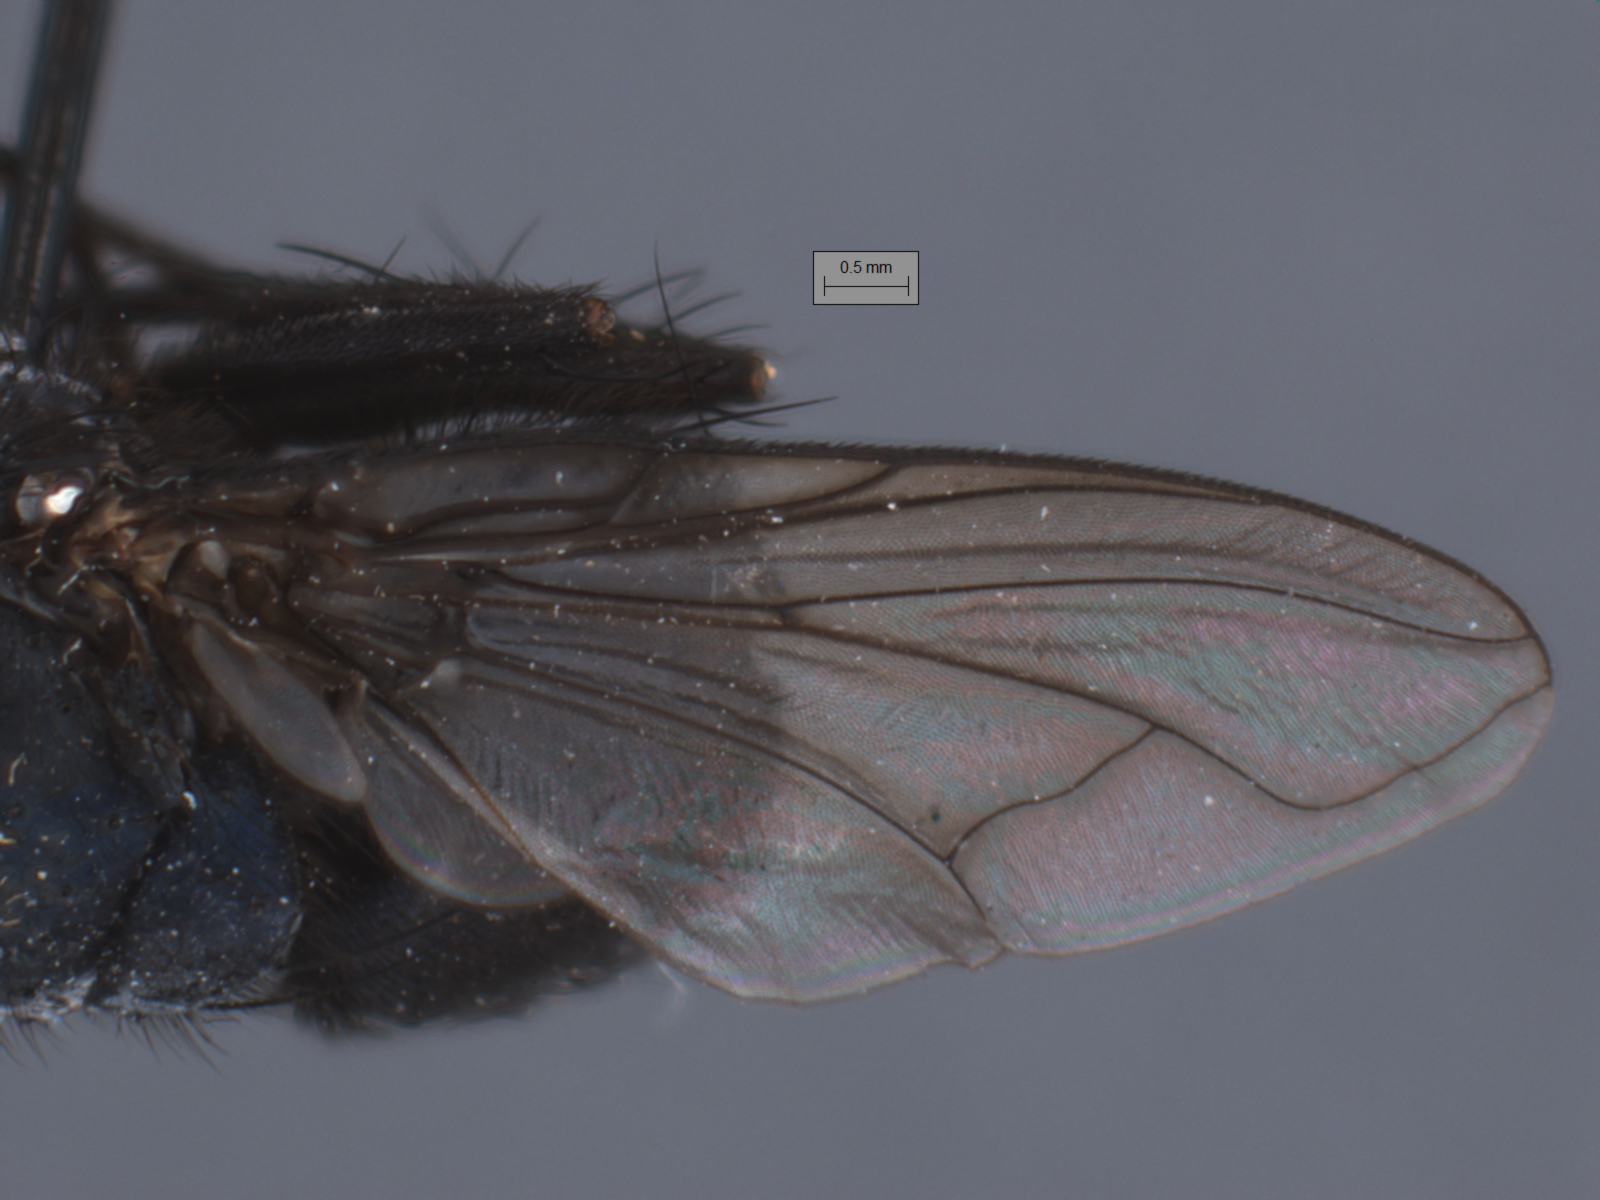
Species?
Huascaromusca xanthorrhina
